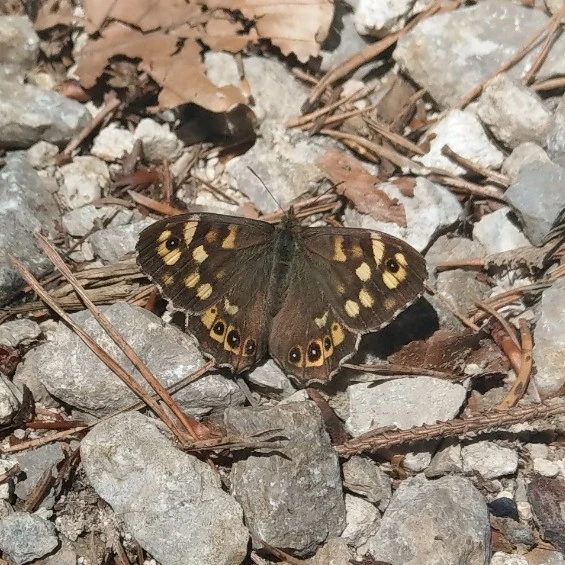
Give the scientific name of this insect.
Pararge aegeria
